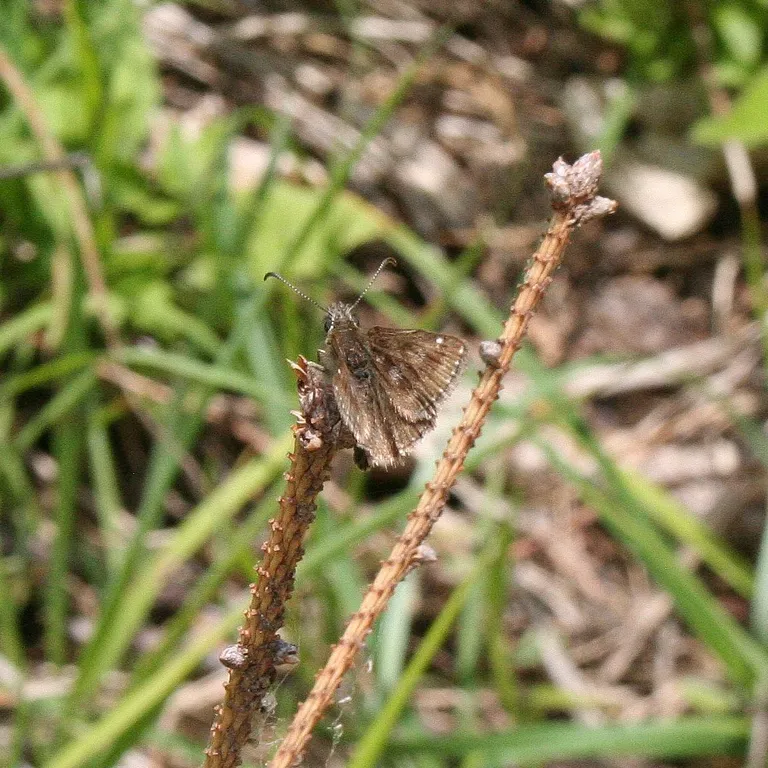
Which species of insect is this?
Erynnis tages
